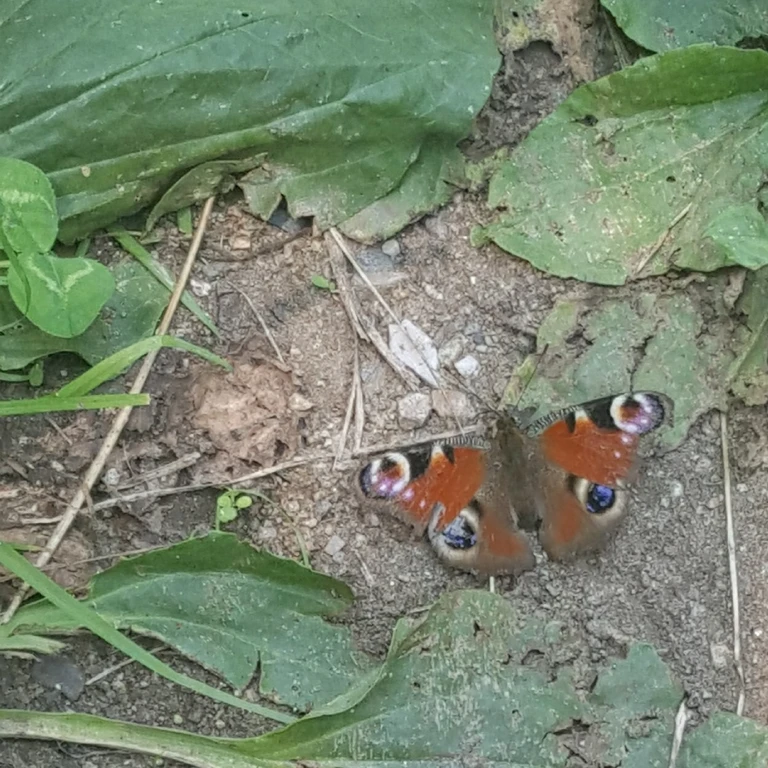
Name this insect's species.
Aglais io
